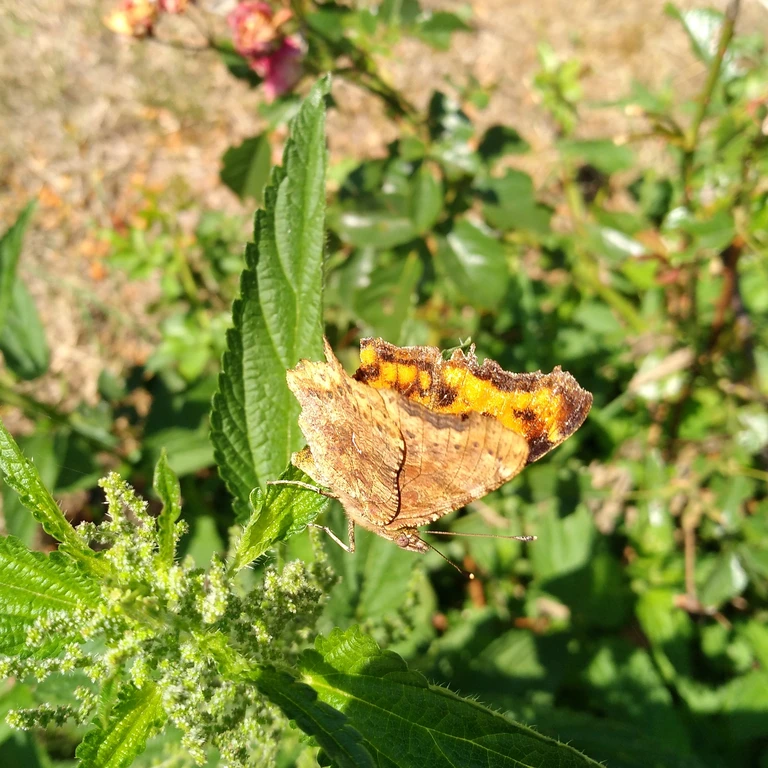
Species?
Polygonia c-album
